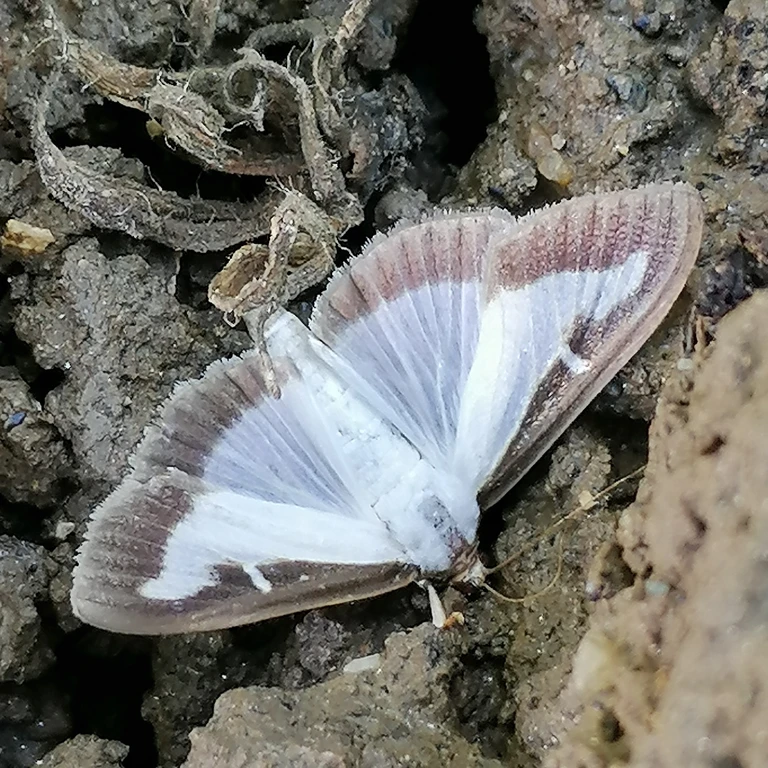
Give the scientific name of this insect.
Cydalima perspectalis
